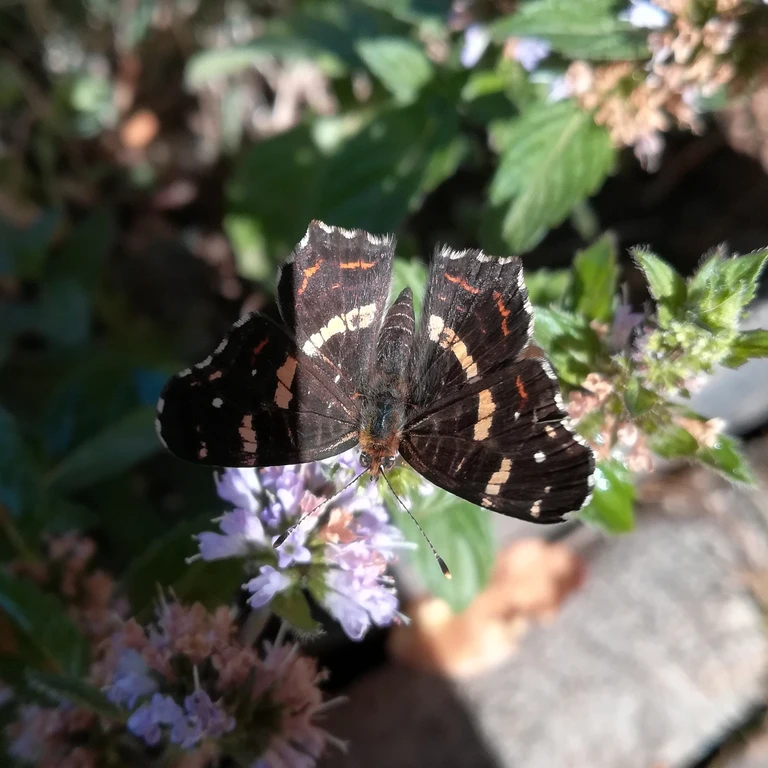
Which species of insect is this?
Araschnia levana
